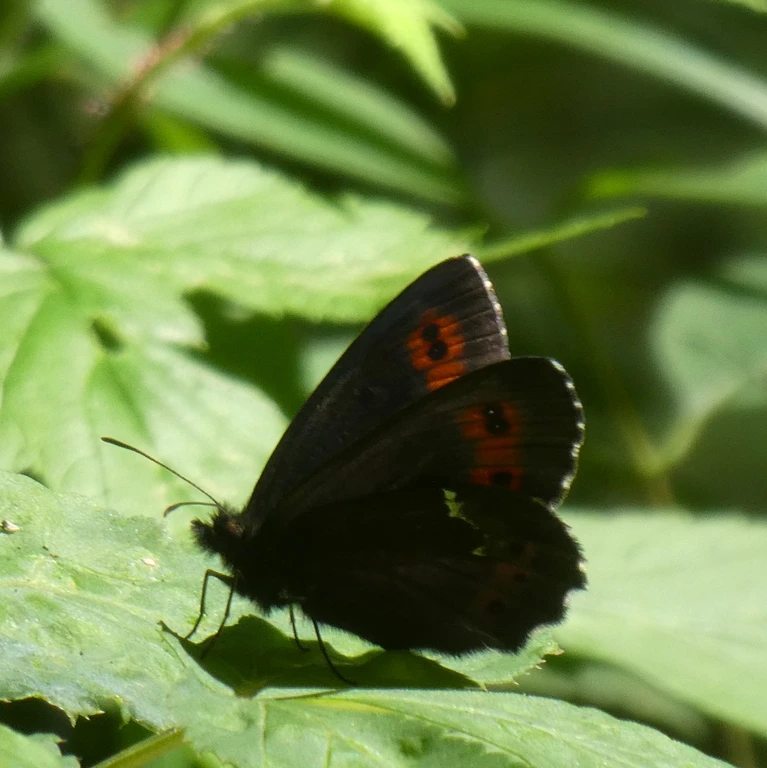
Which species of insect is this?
Erebia ligea
